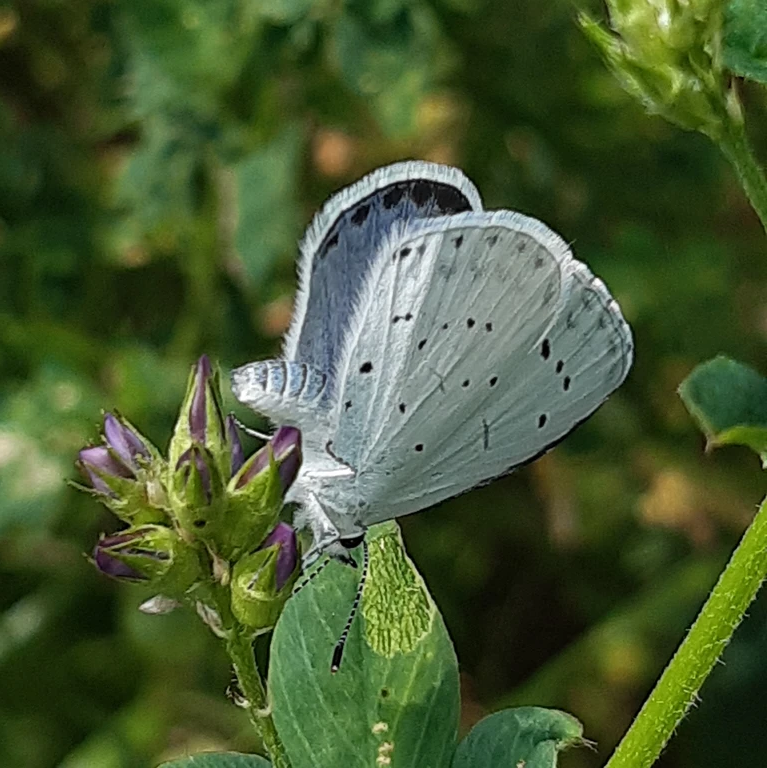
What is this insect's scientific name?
Celastrina argiolus
